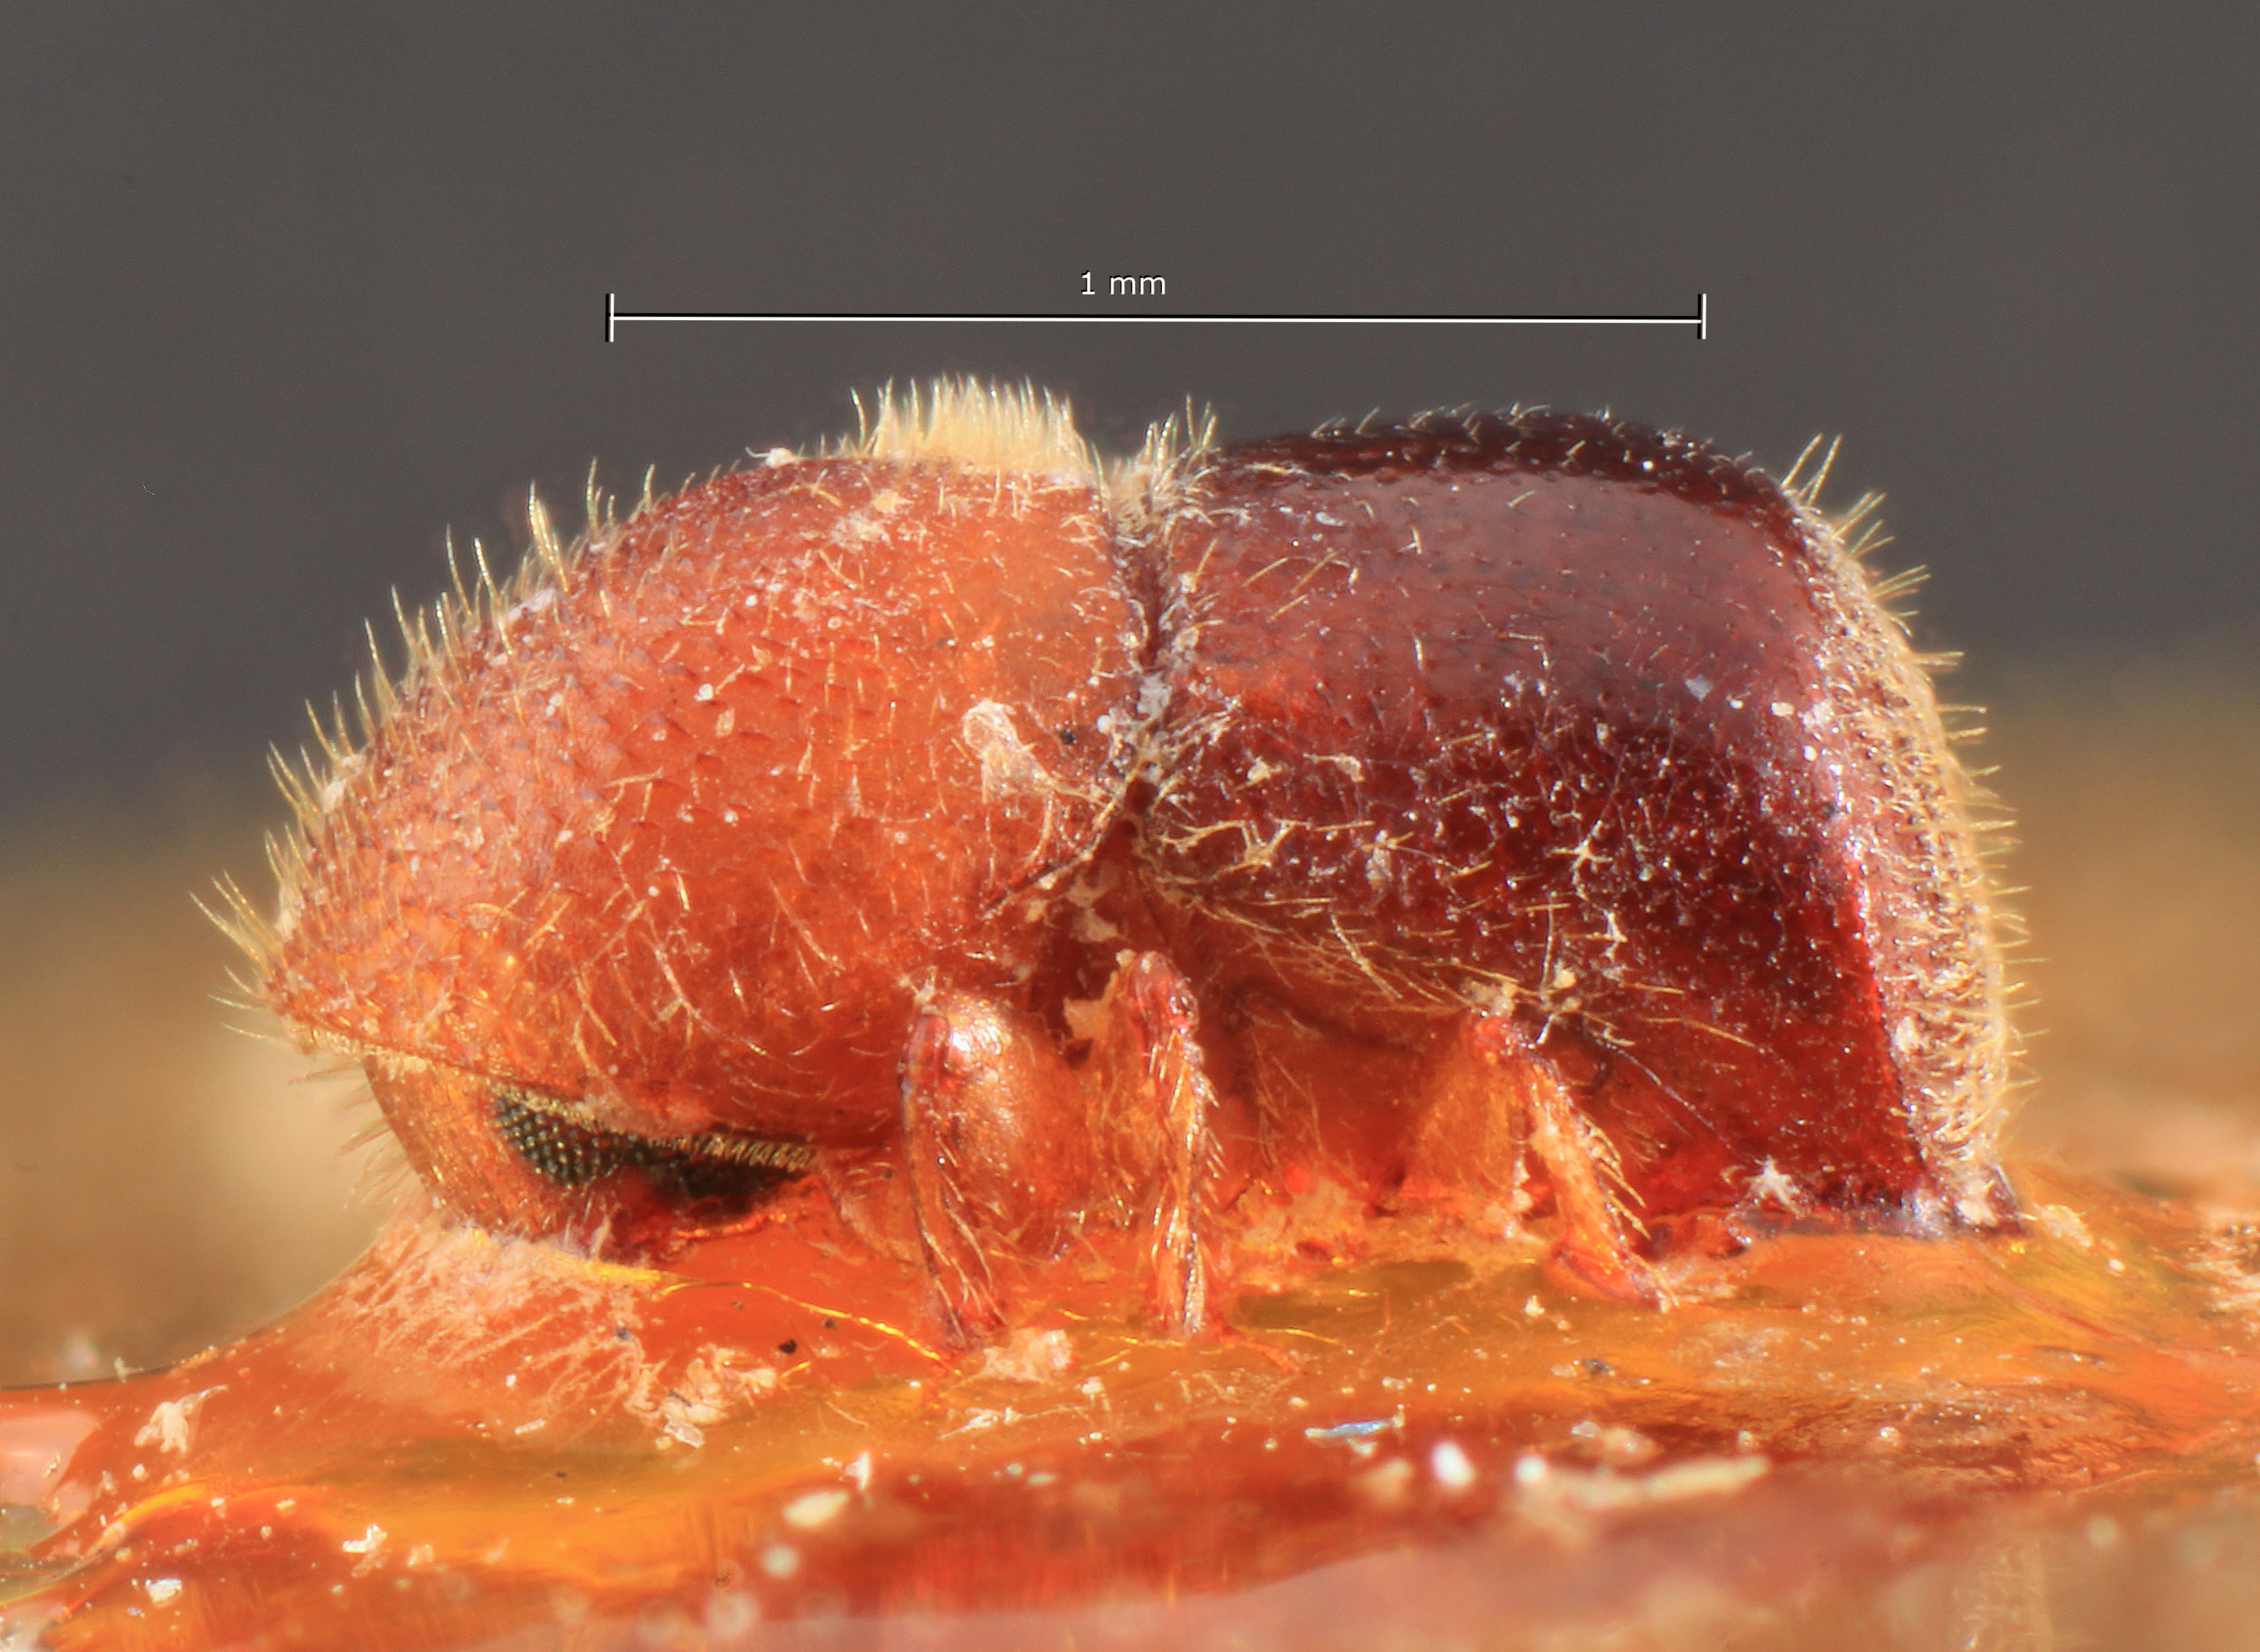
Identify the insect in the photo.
Xyleborus posticestriatus
